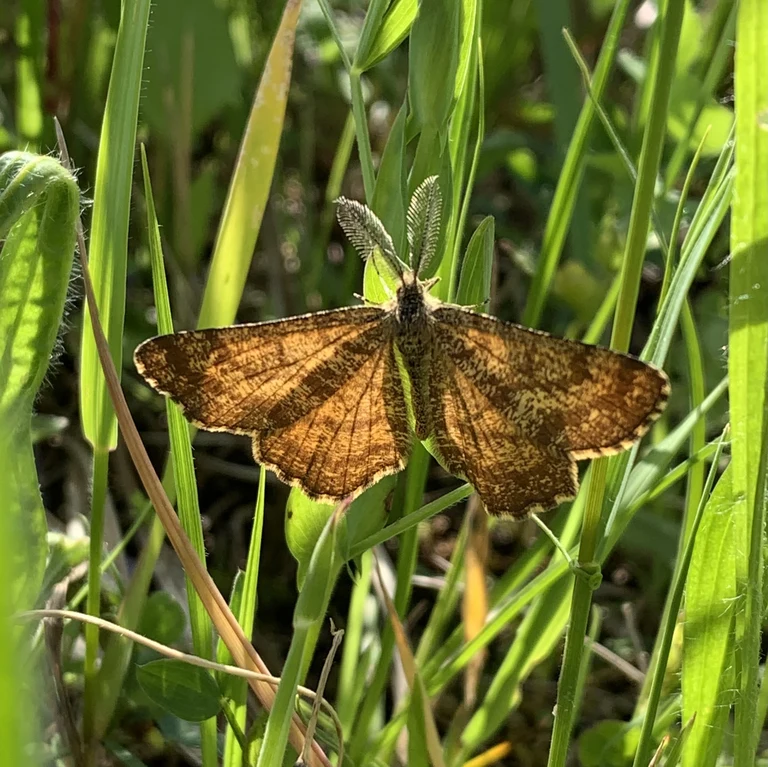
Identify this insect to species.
Ematurga atomaria
